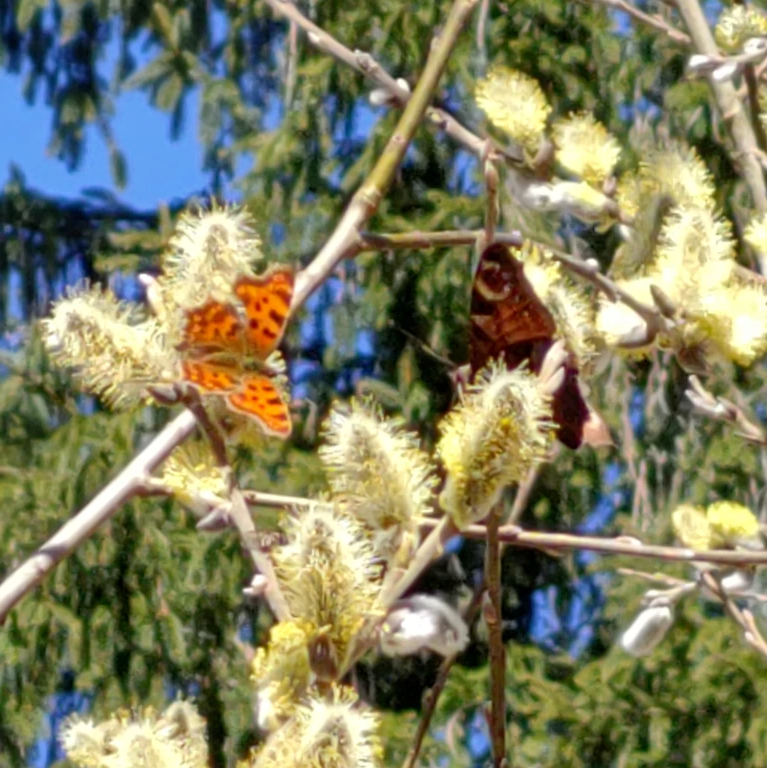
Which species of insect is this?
Polygonia c-album
